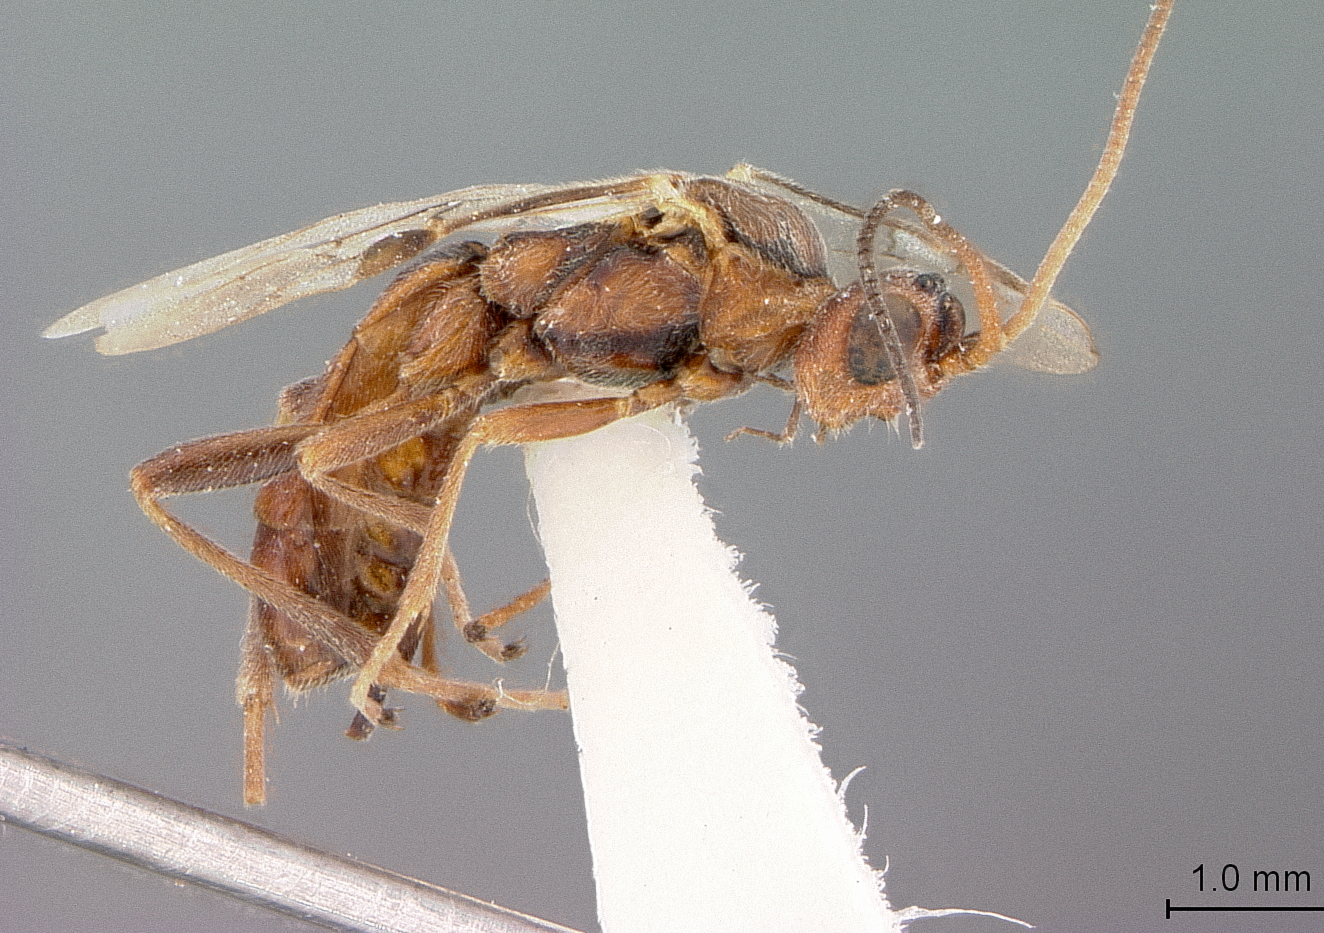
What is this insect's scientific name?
Aleiodes brachyphlebus
